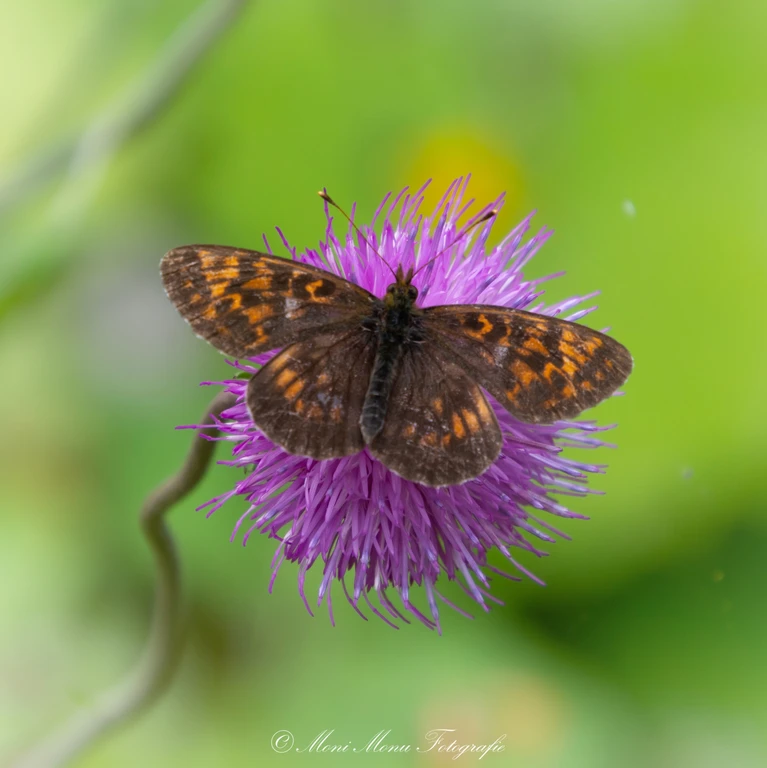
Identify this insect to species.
Boloria thore
